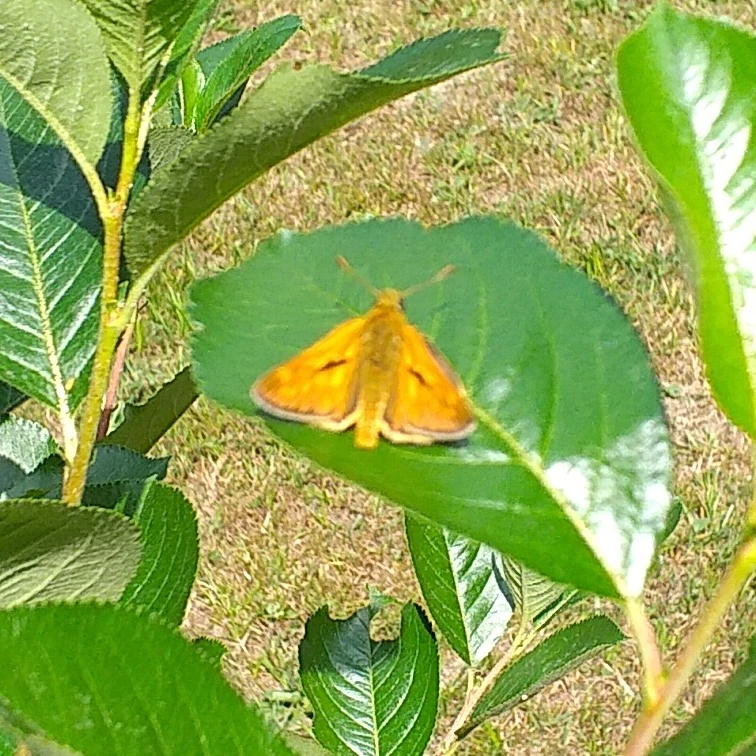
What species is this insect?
Ochlodes sylvanus (also Ochlodes venata)
